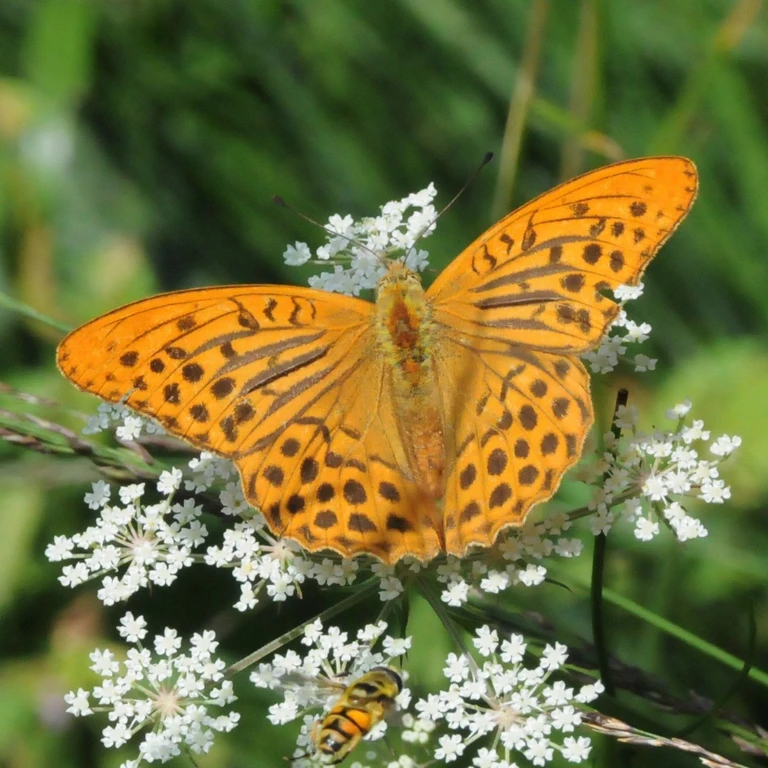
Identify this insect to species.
Argynnis paphia
